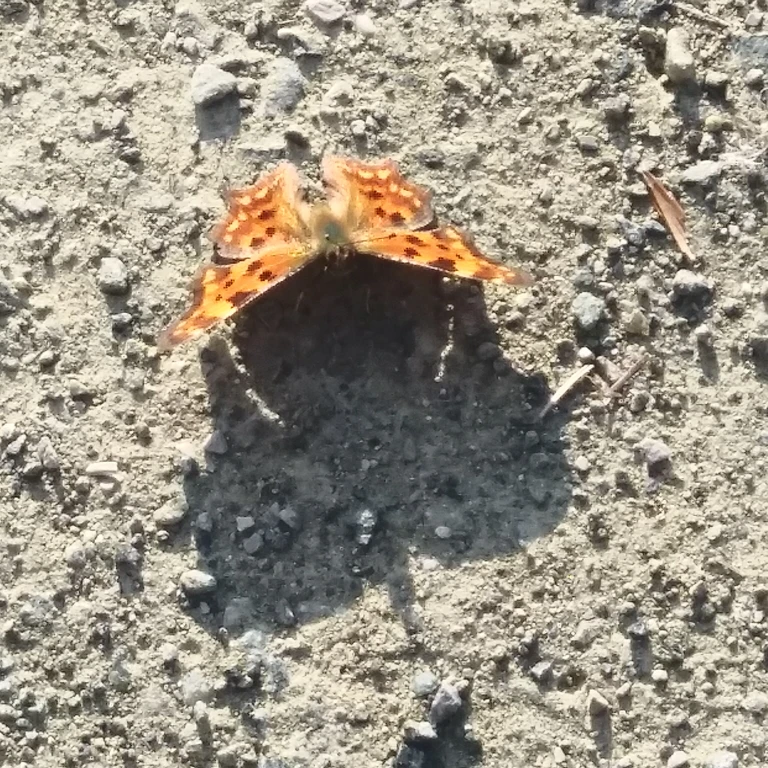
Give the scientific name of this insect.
Polygonia c-album
